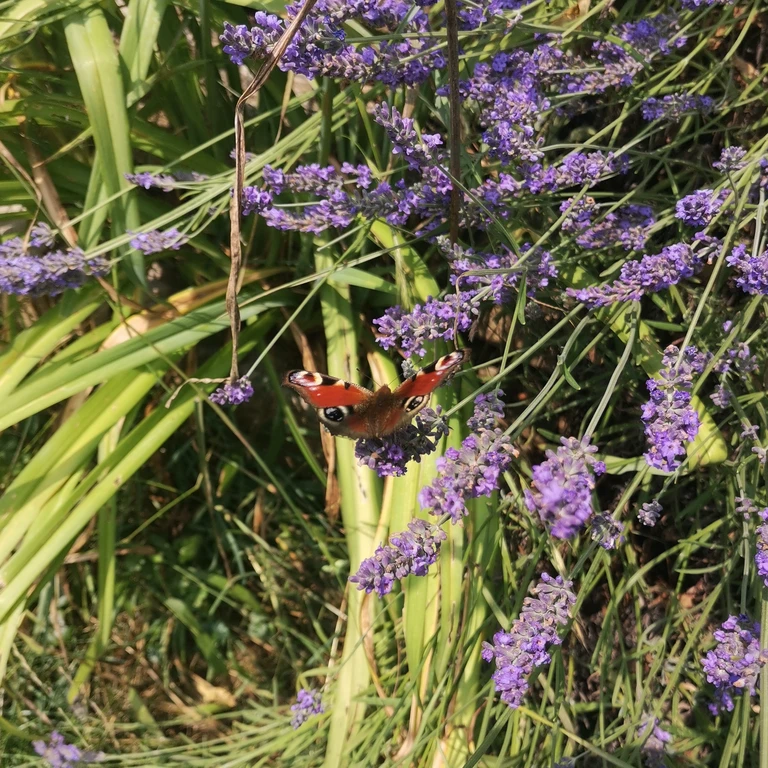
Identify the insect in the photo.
Aglais io
